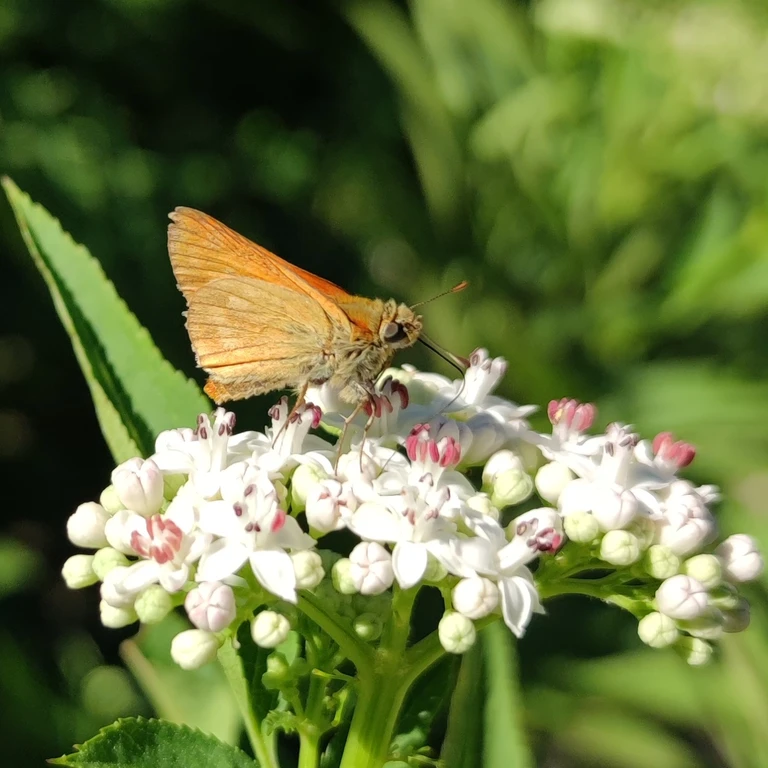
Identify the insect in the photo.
Ochlodes sylvanus (also Ochlodes venata)
